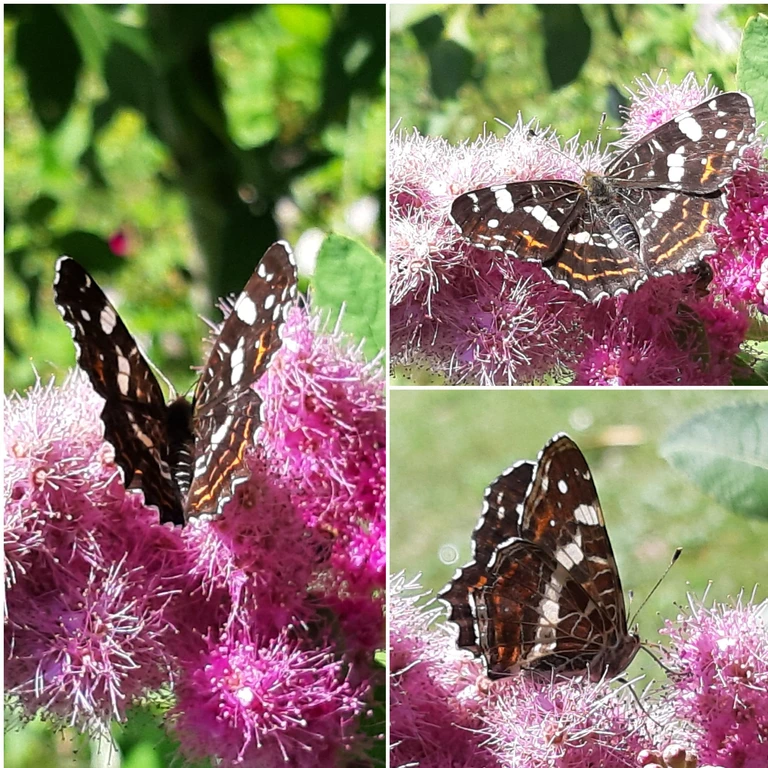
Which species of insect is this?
Araschnia levana
